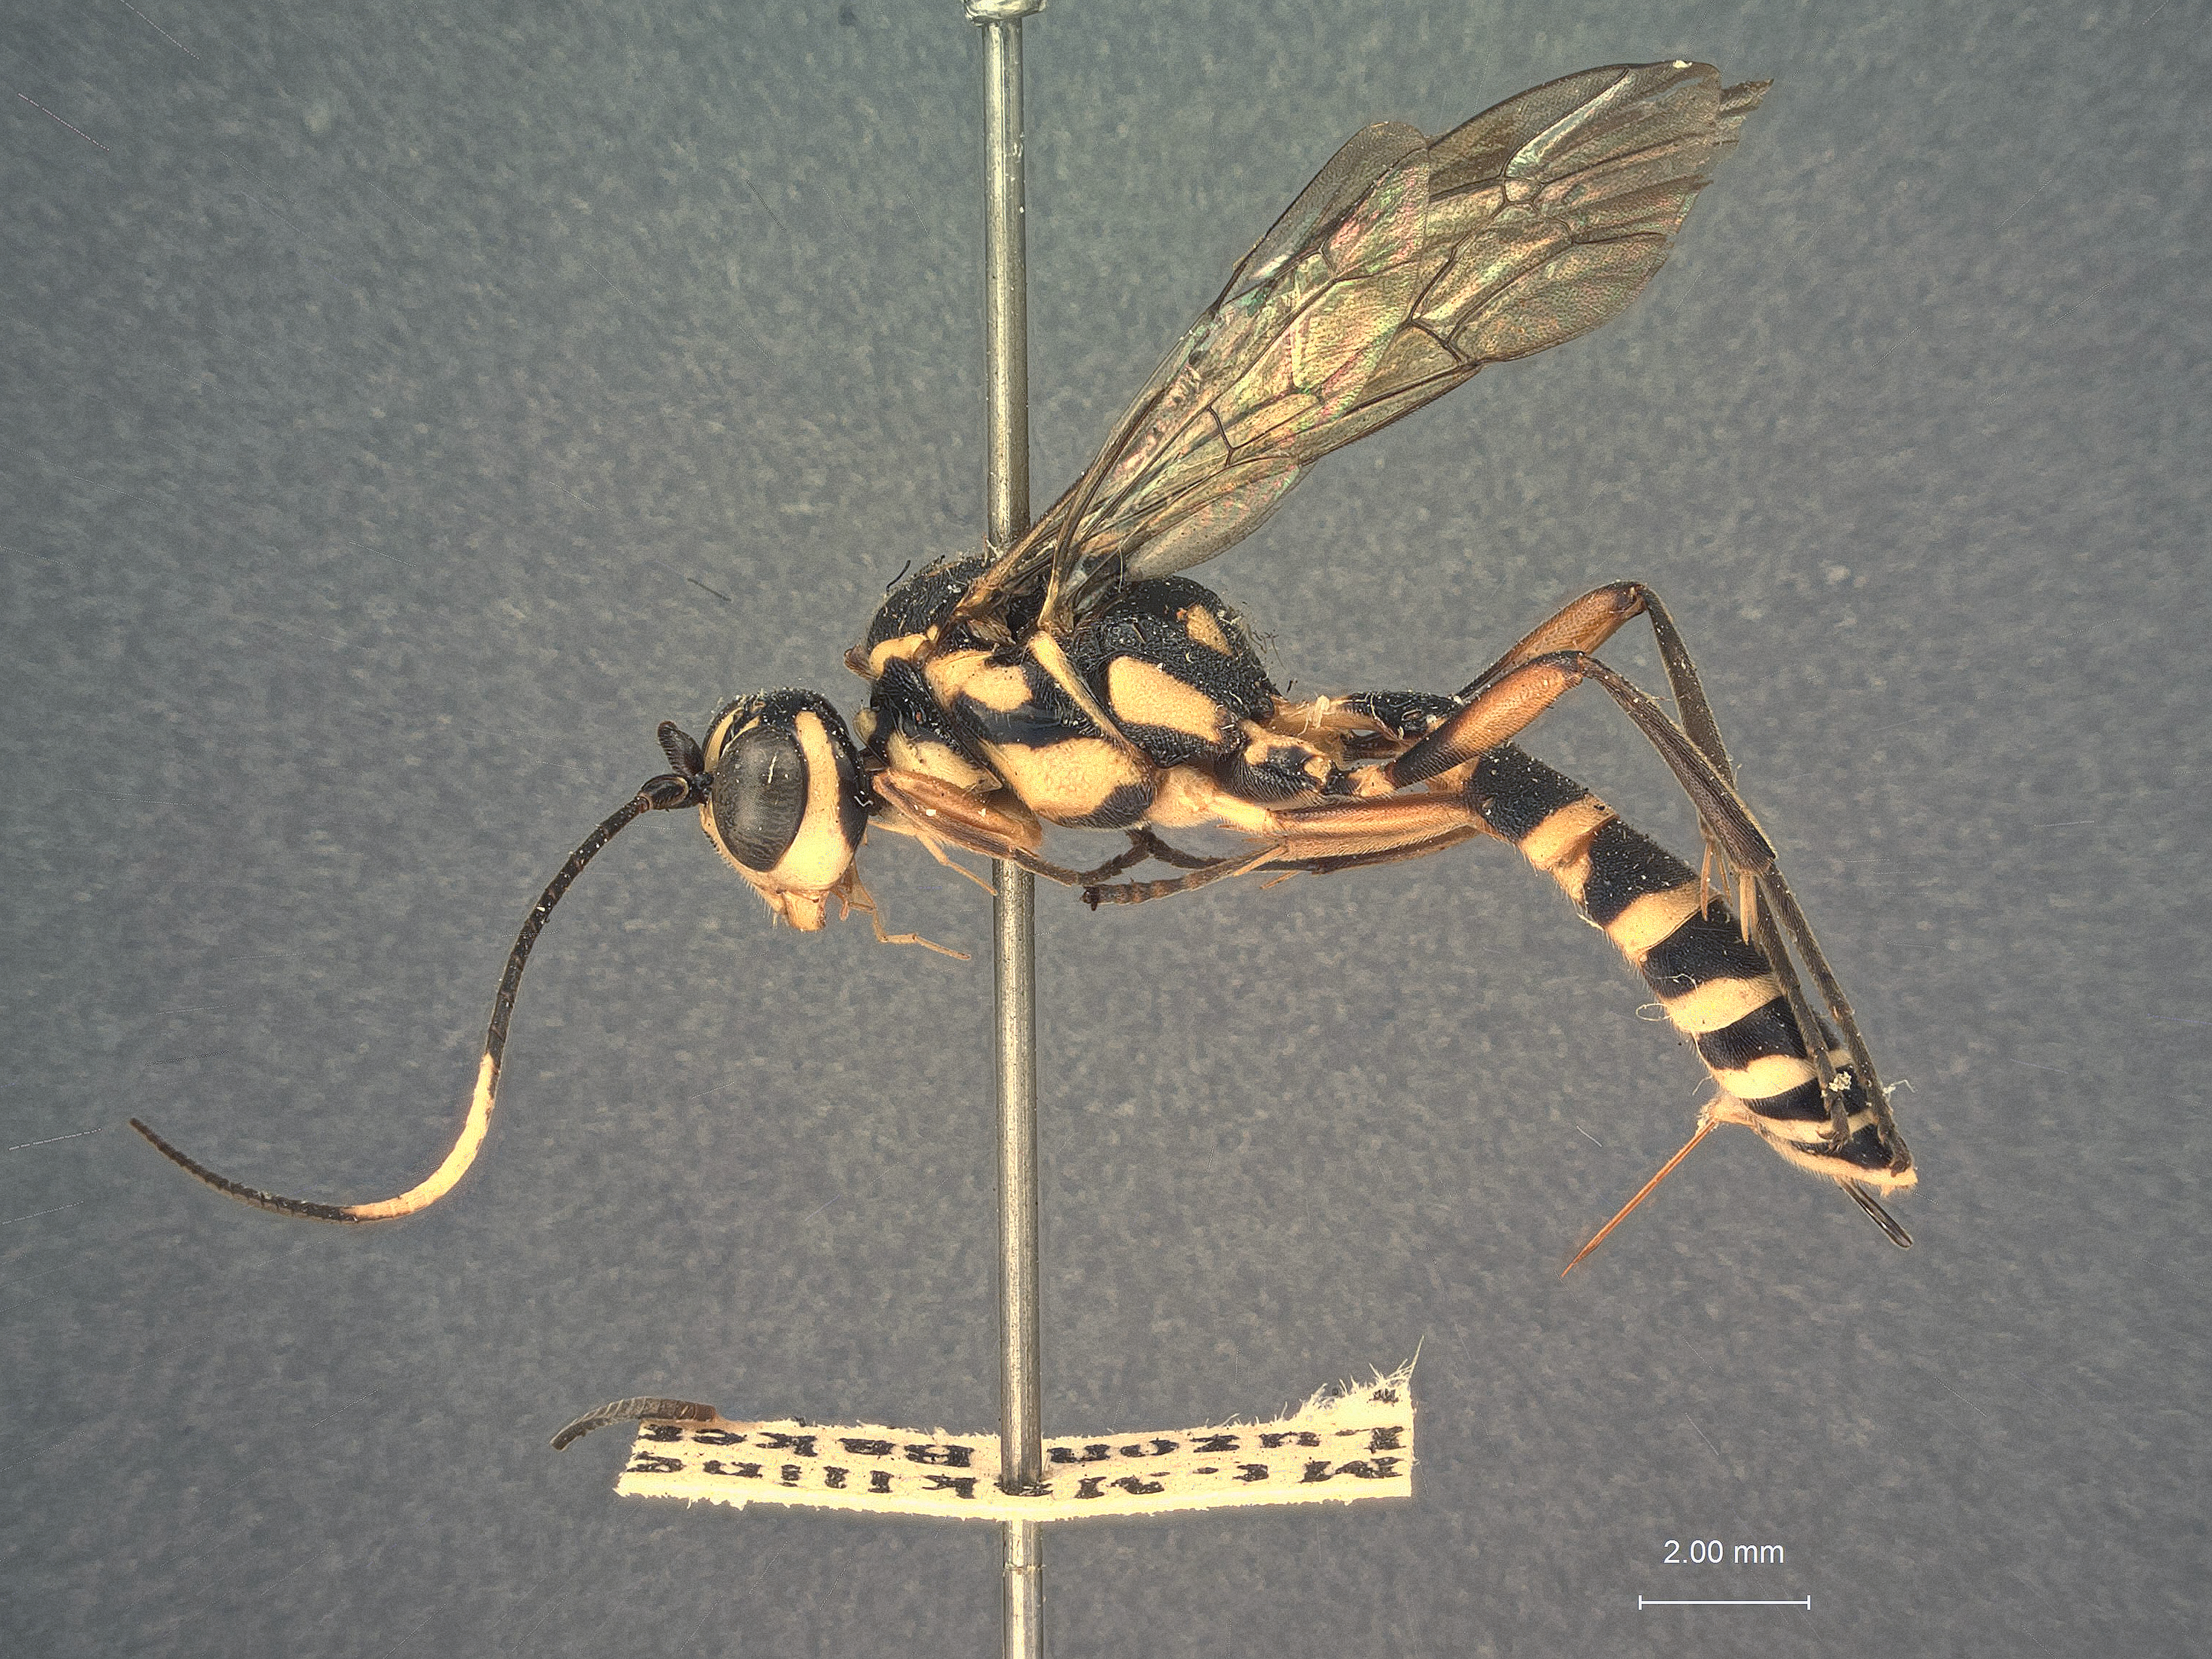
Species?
Ctenocharidea luzonensis
